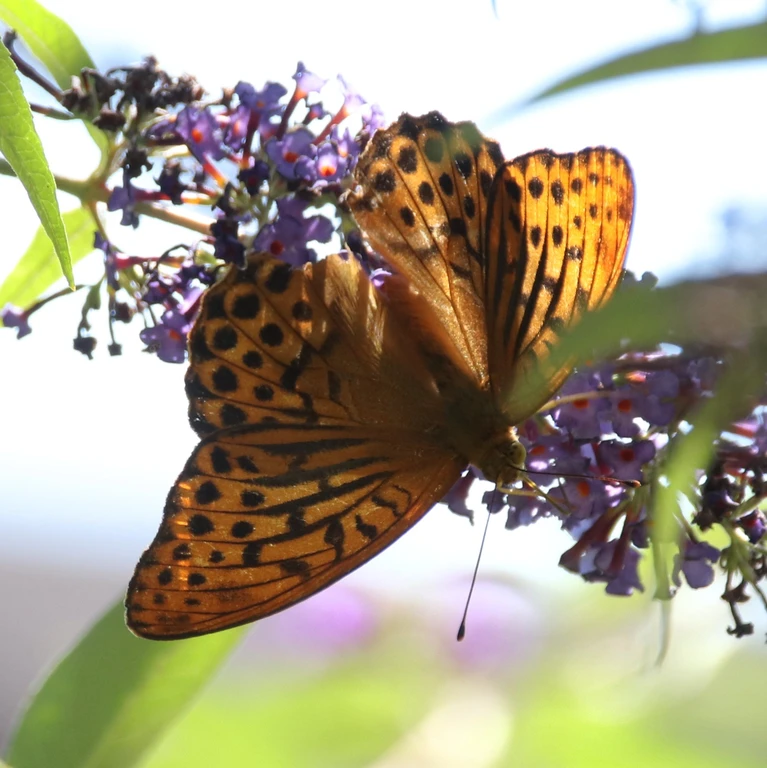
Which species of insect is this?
Argynnis paphia
